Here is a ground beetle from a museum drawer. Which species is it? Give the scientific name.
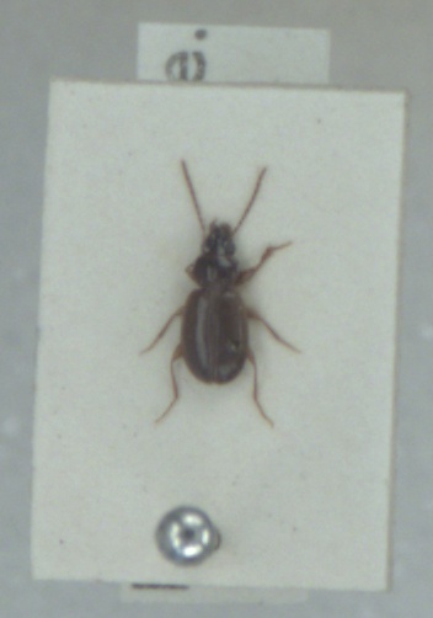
Trechus obtusus
